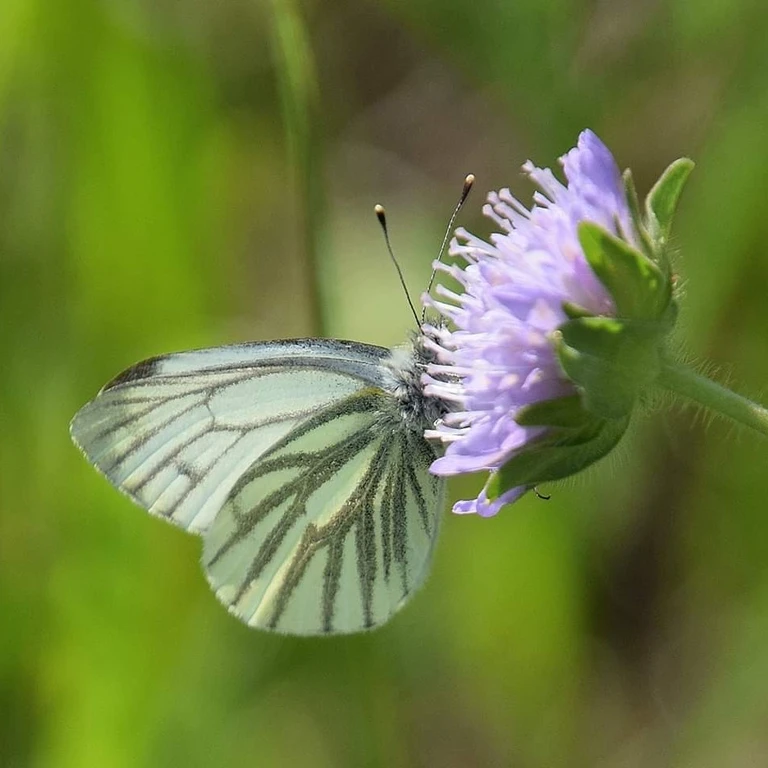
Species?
Pieris napi
